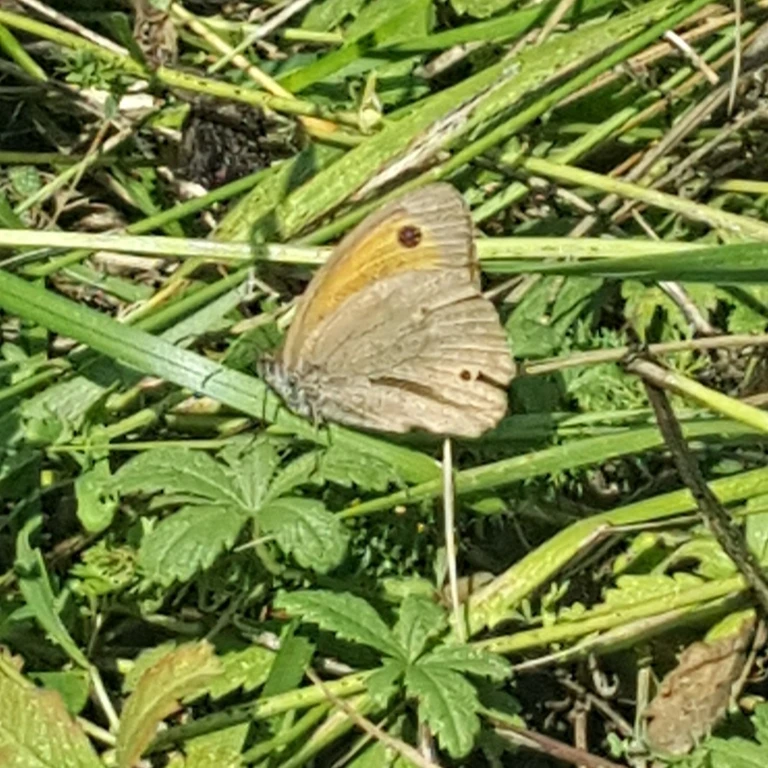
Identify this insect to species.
Maniola jurtina
